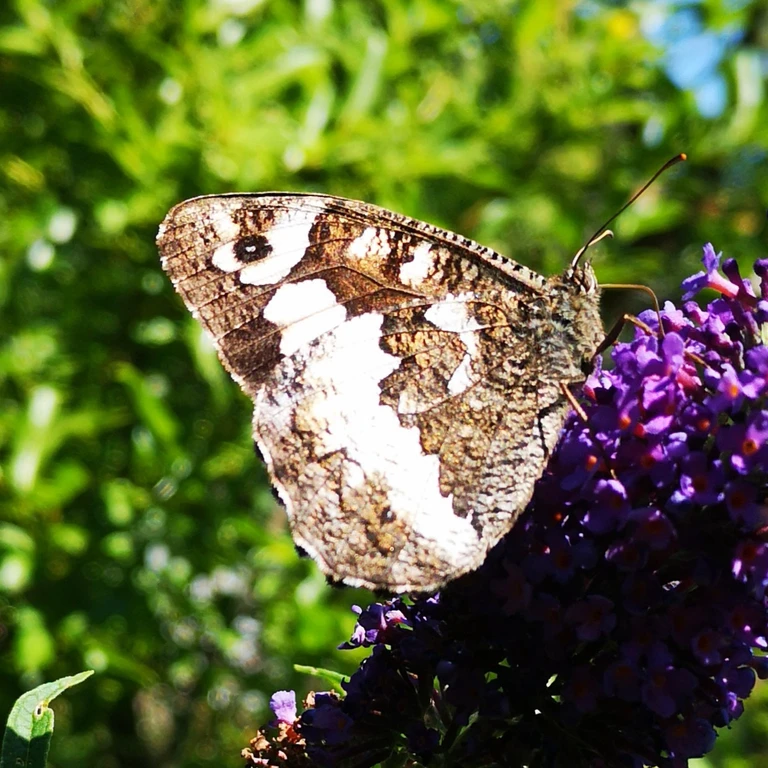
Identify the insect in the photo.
Brintesia circe
